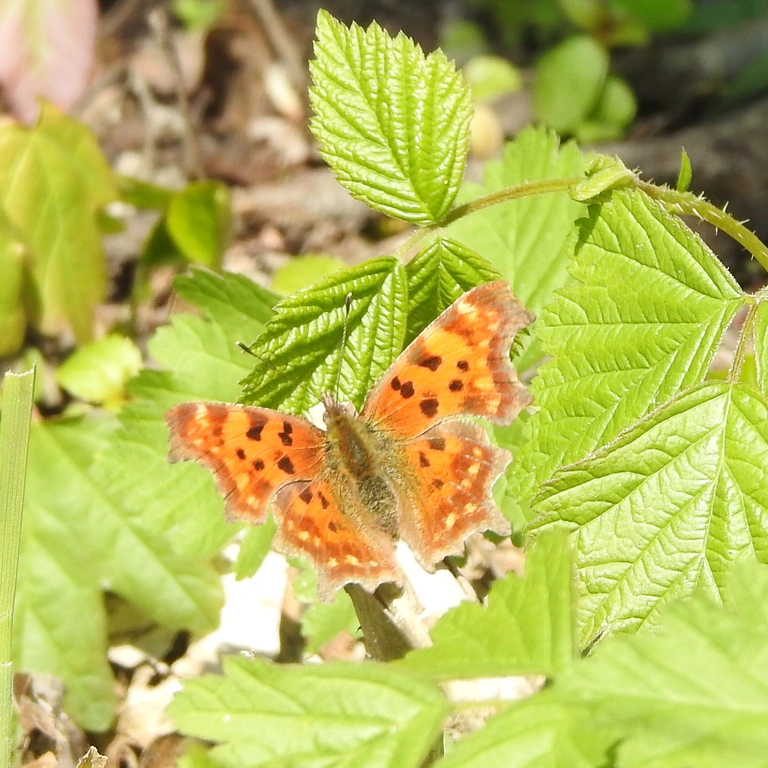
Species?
Polygonia c-album
